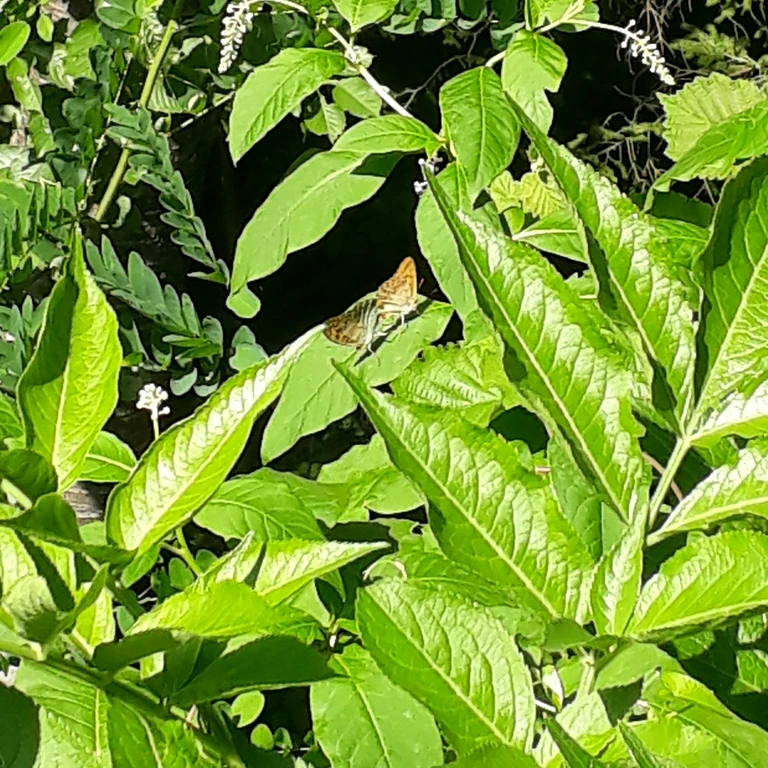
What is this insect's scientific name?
Argynnis paphia
